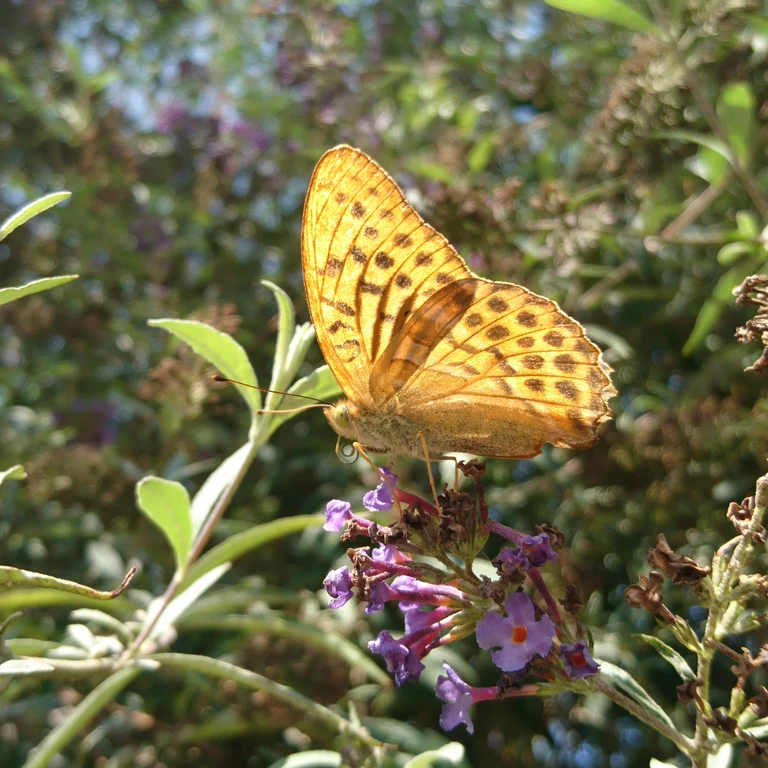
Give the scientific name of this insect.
Argynnis paphia
